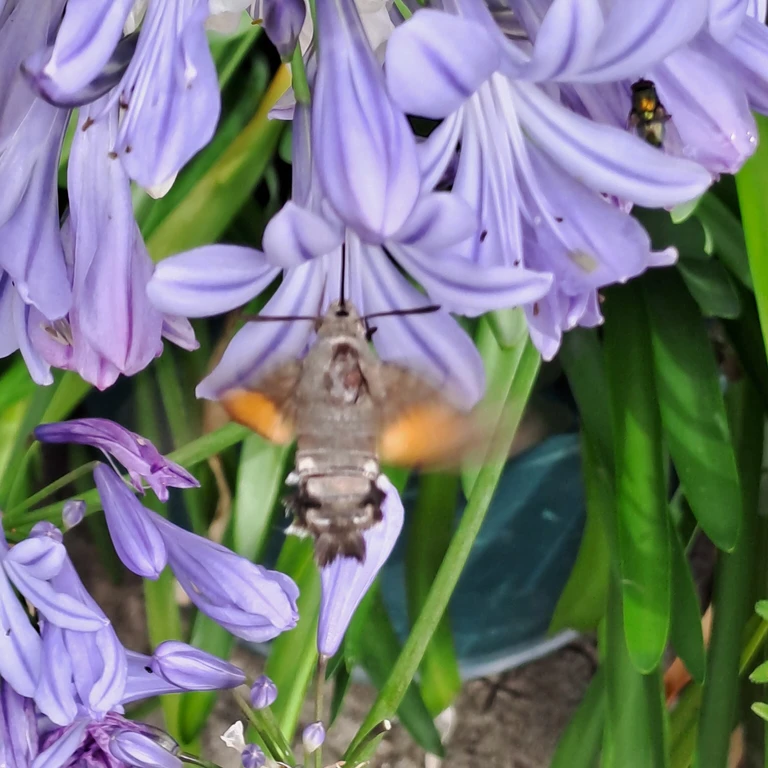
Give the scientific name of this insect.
Macroglossum stellatarum
